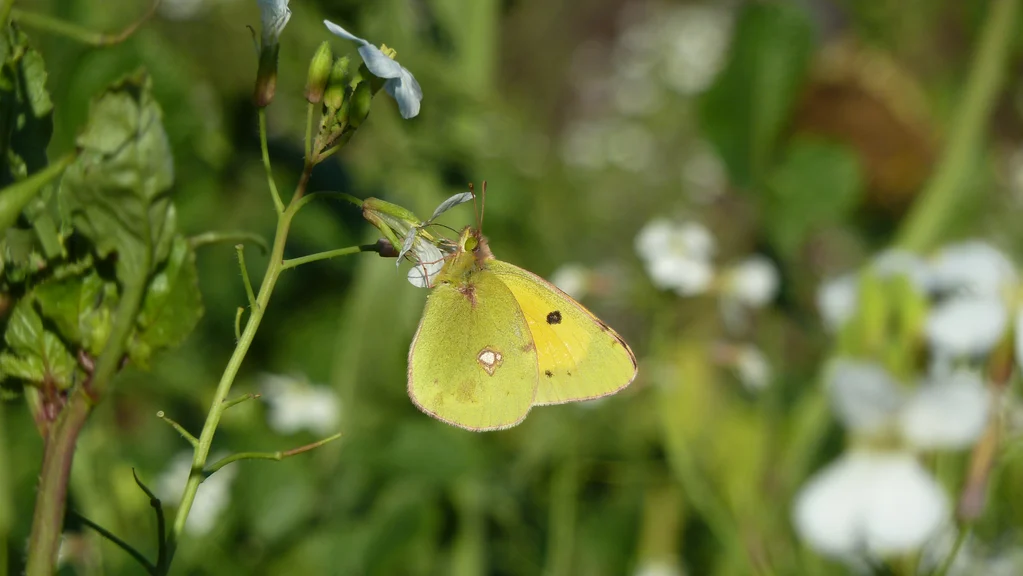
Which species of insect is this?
Colias croceus
